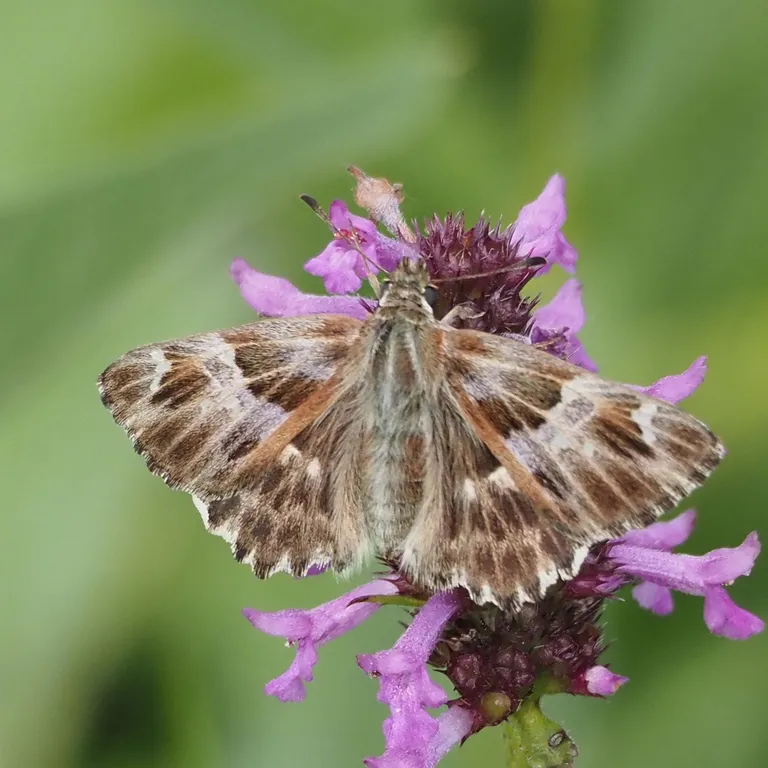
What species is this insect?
Muschampia floccifera (also Carcharodus floccifera)
